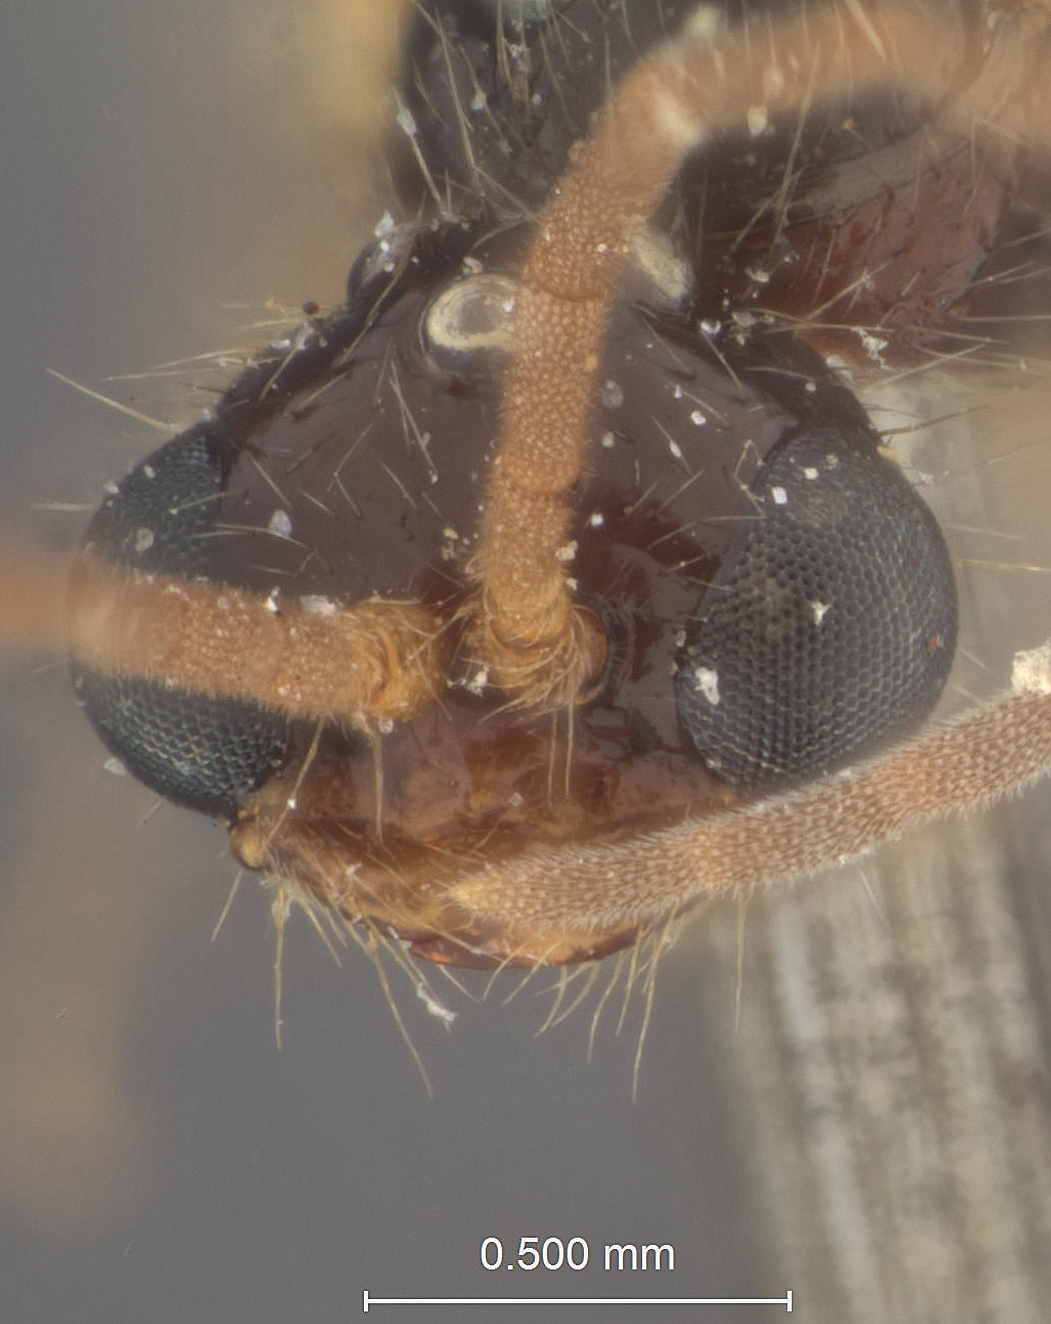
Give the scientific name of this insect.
Brachycistis gaudii
